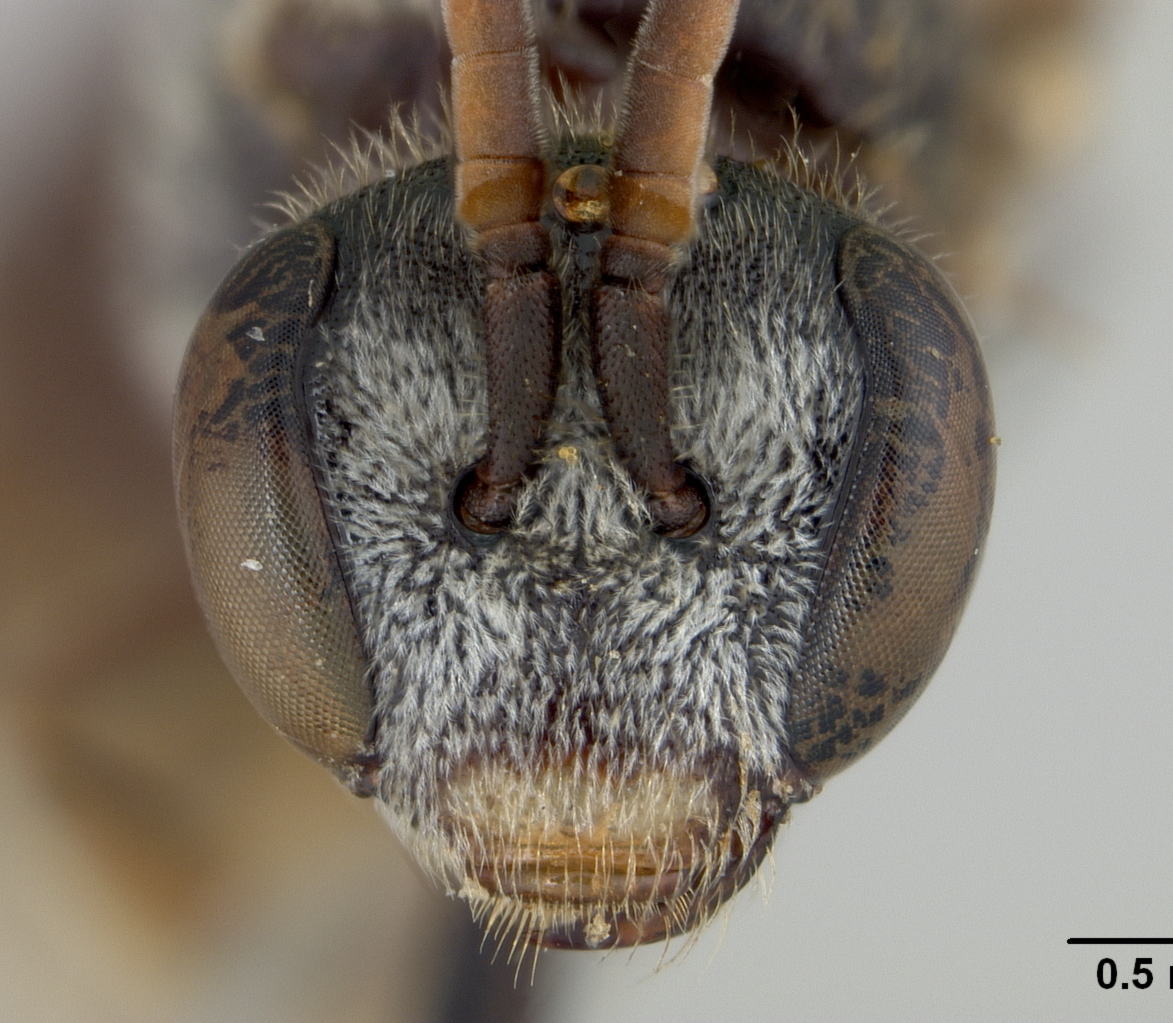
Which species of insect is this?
Halictus emelianoffi
